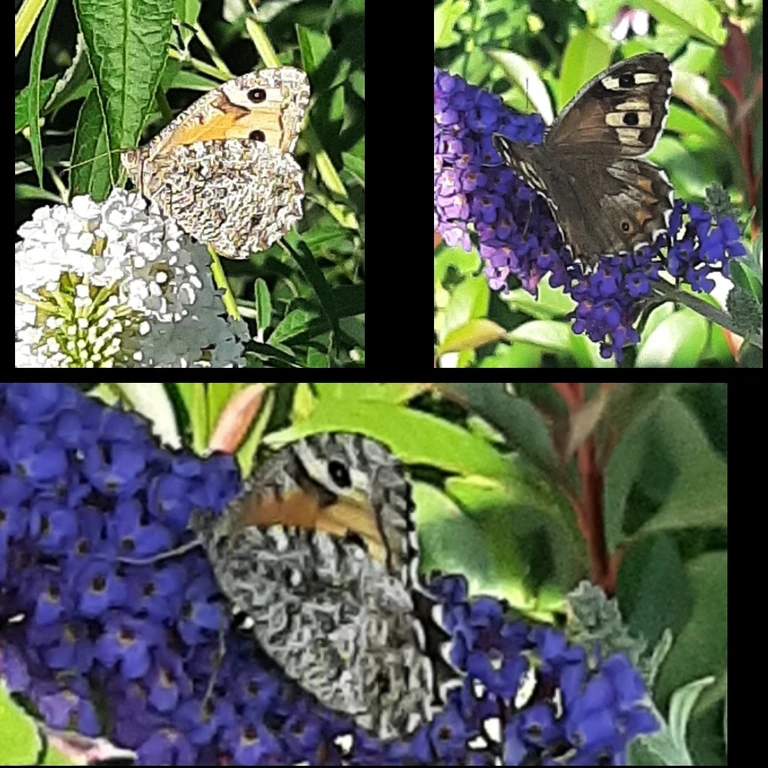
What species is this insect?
Hipparchia semele
